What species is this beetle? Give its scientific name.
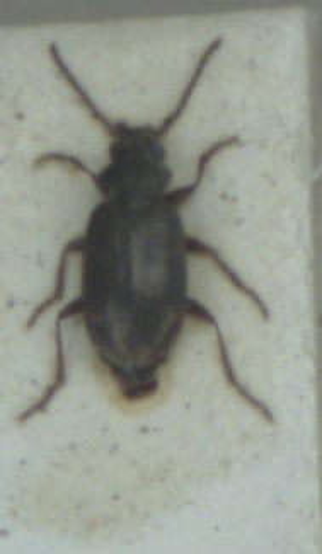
Bembidion varium
